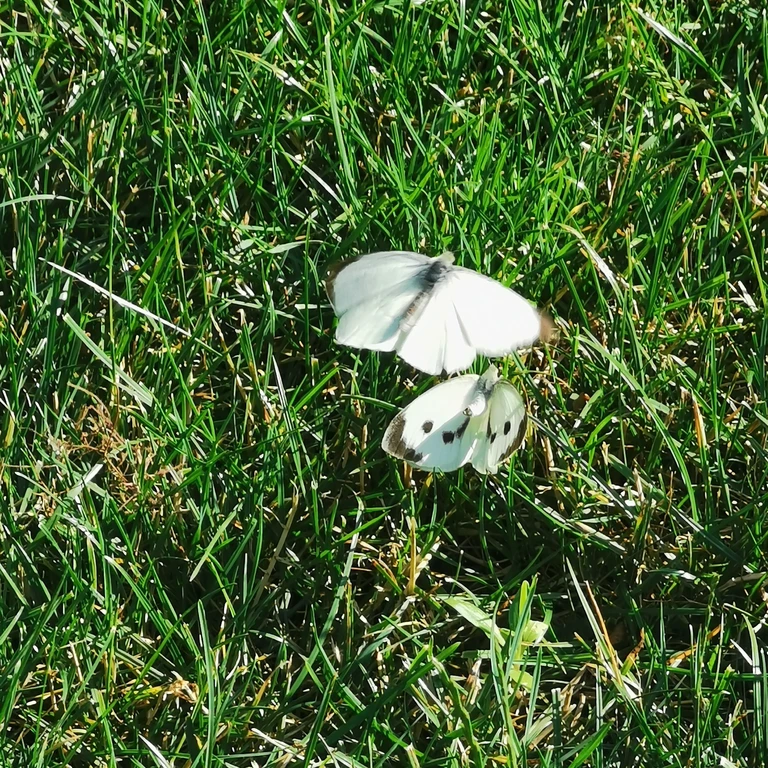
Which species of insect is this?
Pieris brassicae
